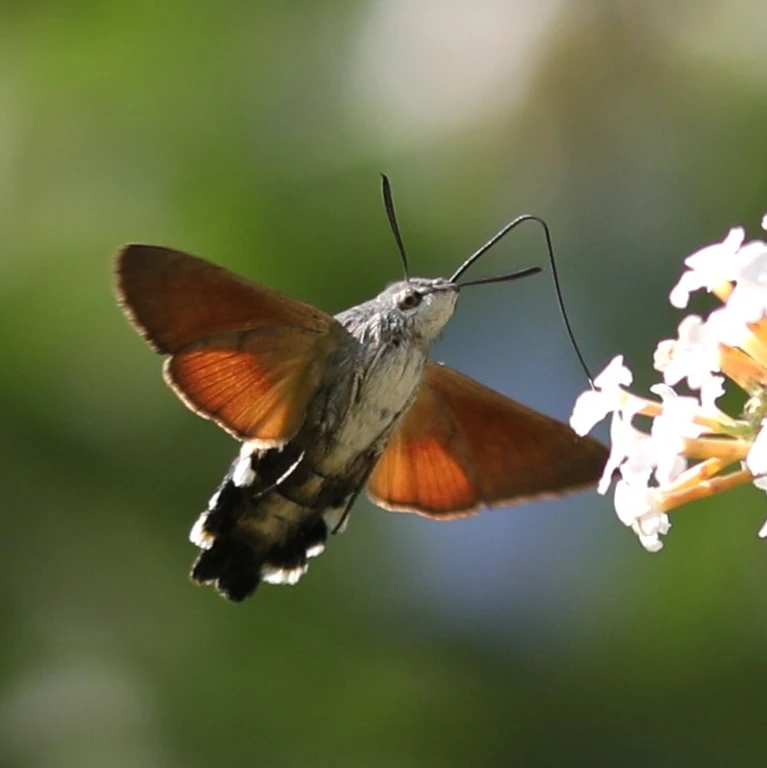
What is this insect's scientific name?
Macroglossum stellatarum
